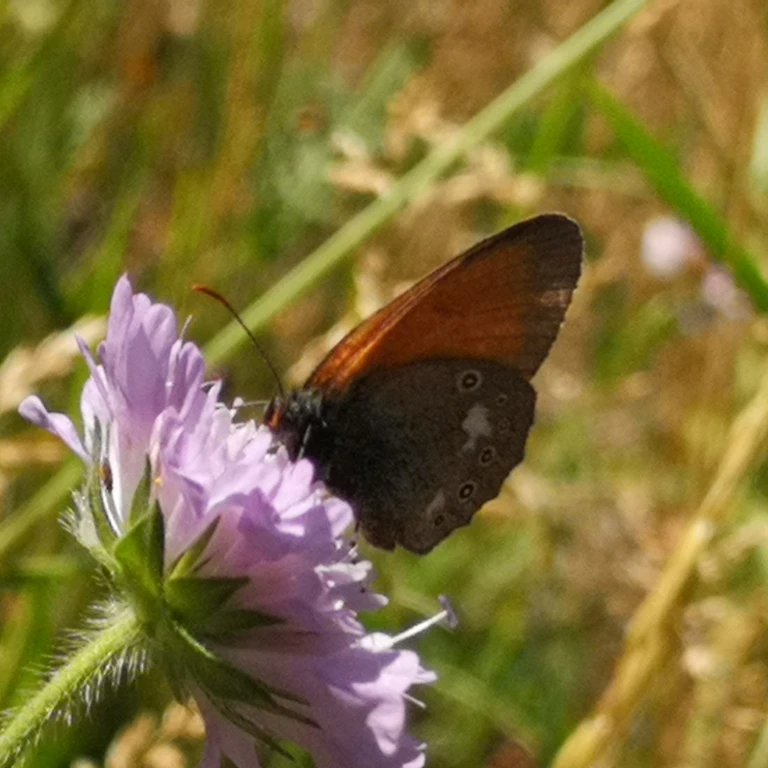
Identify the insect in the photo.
Coenonympha glycerion (also Coenonympha iphis)
